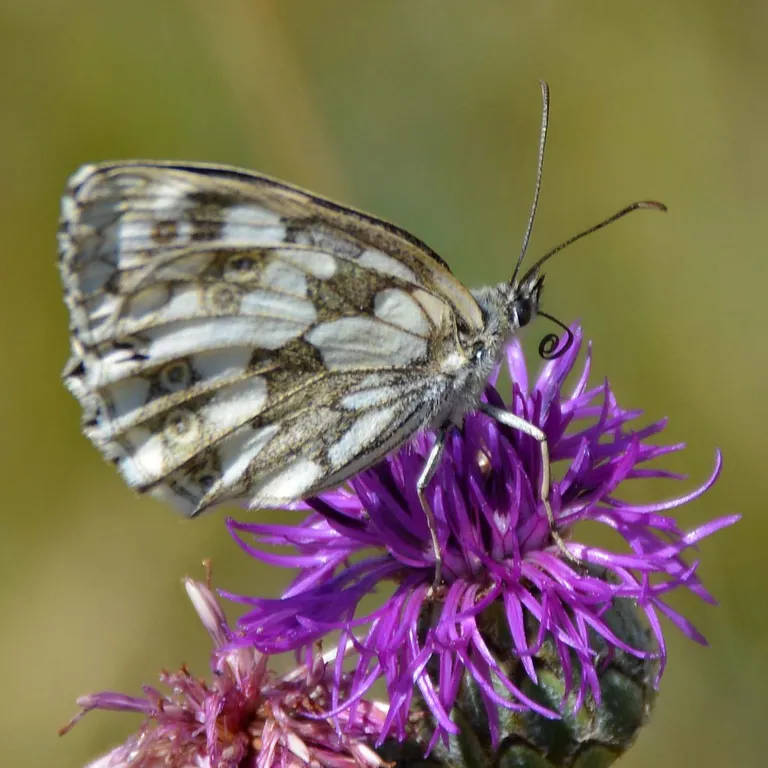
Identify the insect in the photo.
Melanargia galathea
